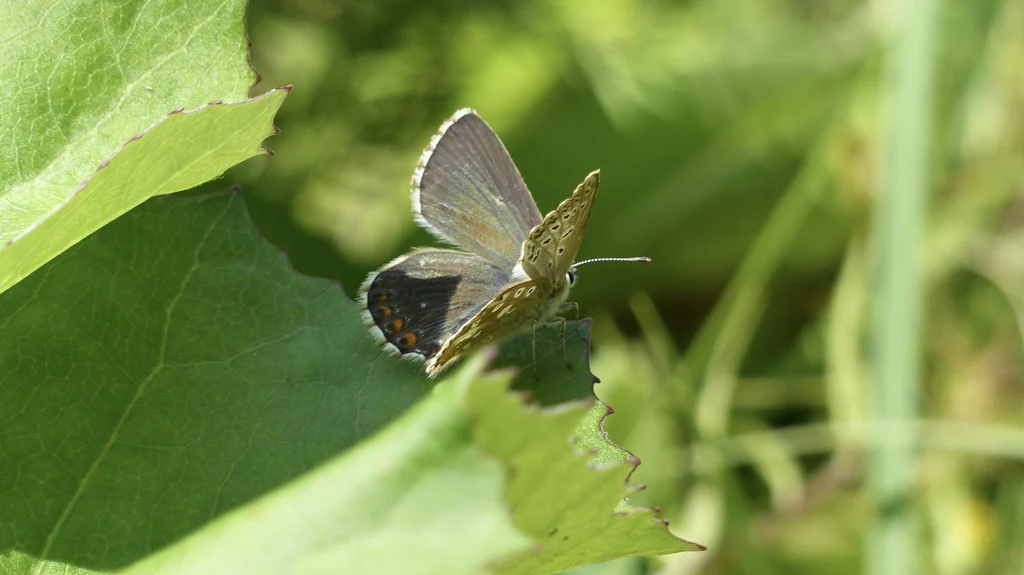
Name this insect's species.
Lysandra coridon
